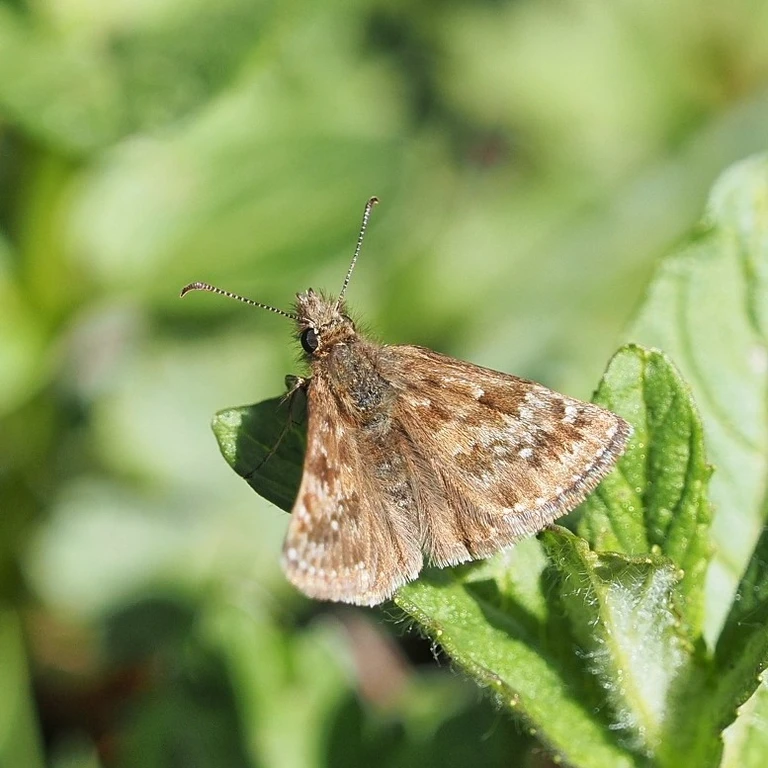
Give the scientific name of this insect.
Erynnis tages
